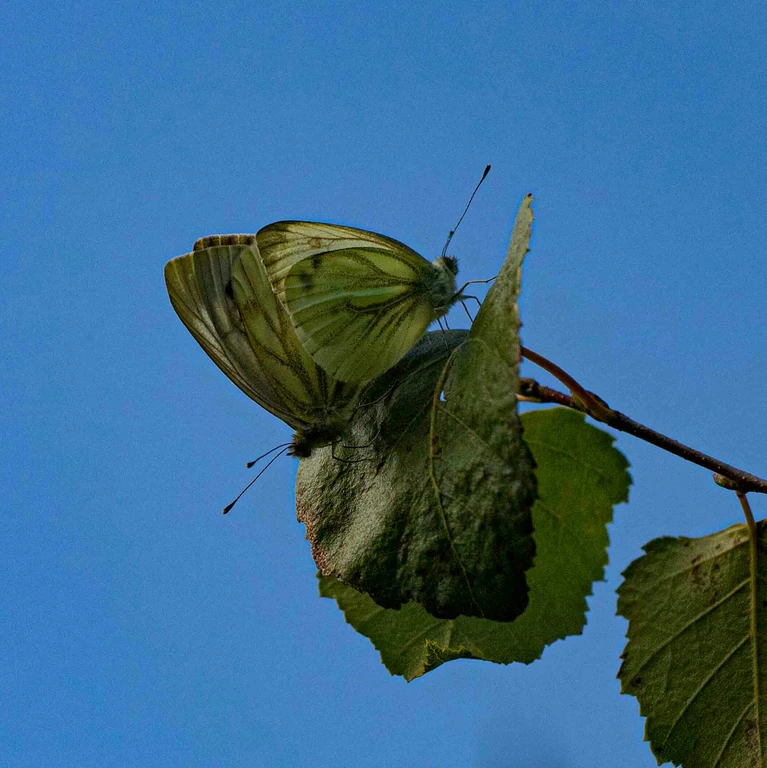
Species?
Pieris napi
